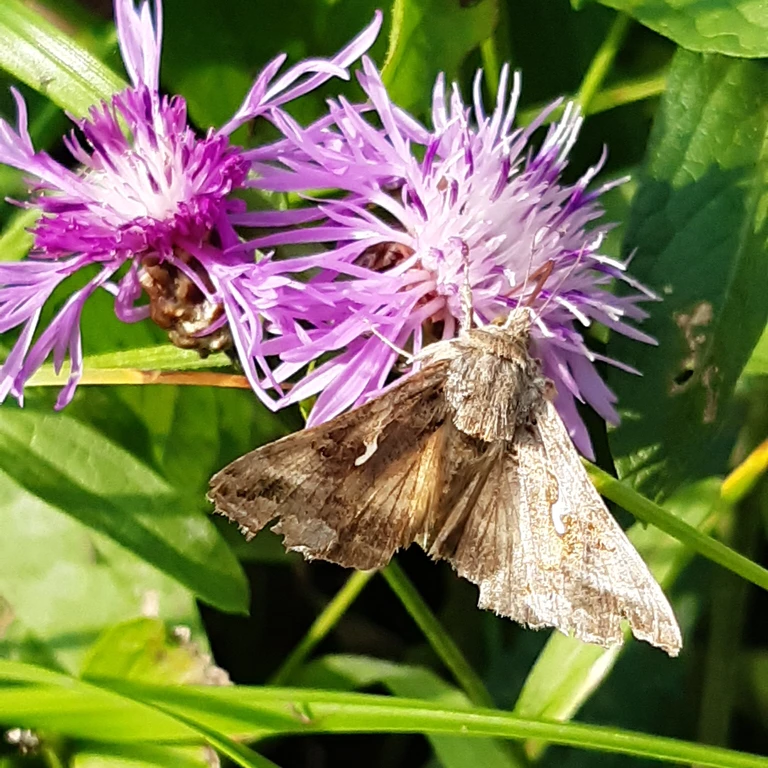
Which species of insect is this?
Autographa gamma
